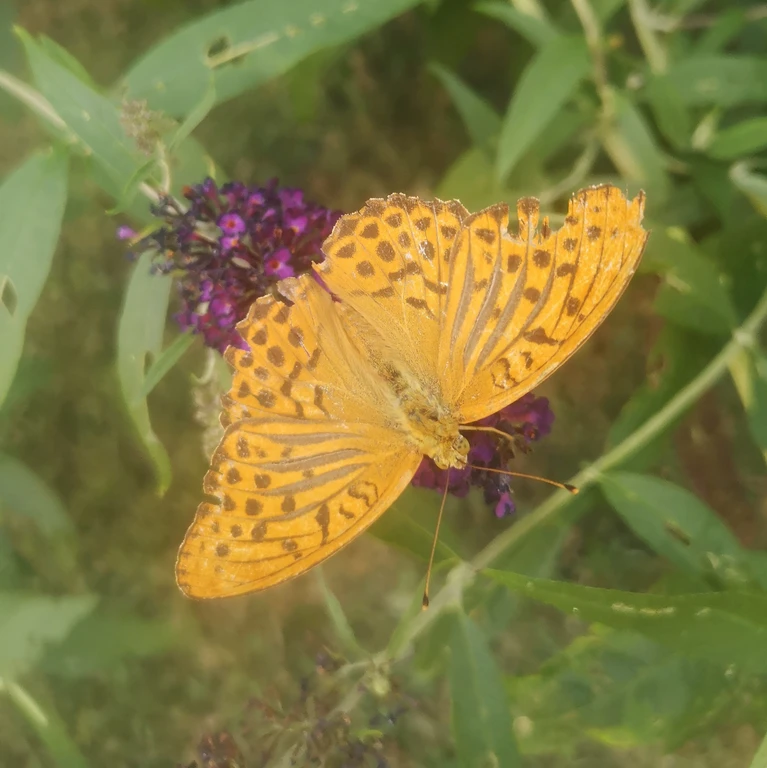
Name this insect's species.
Argynnis paphia
